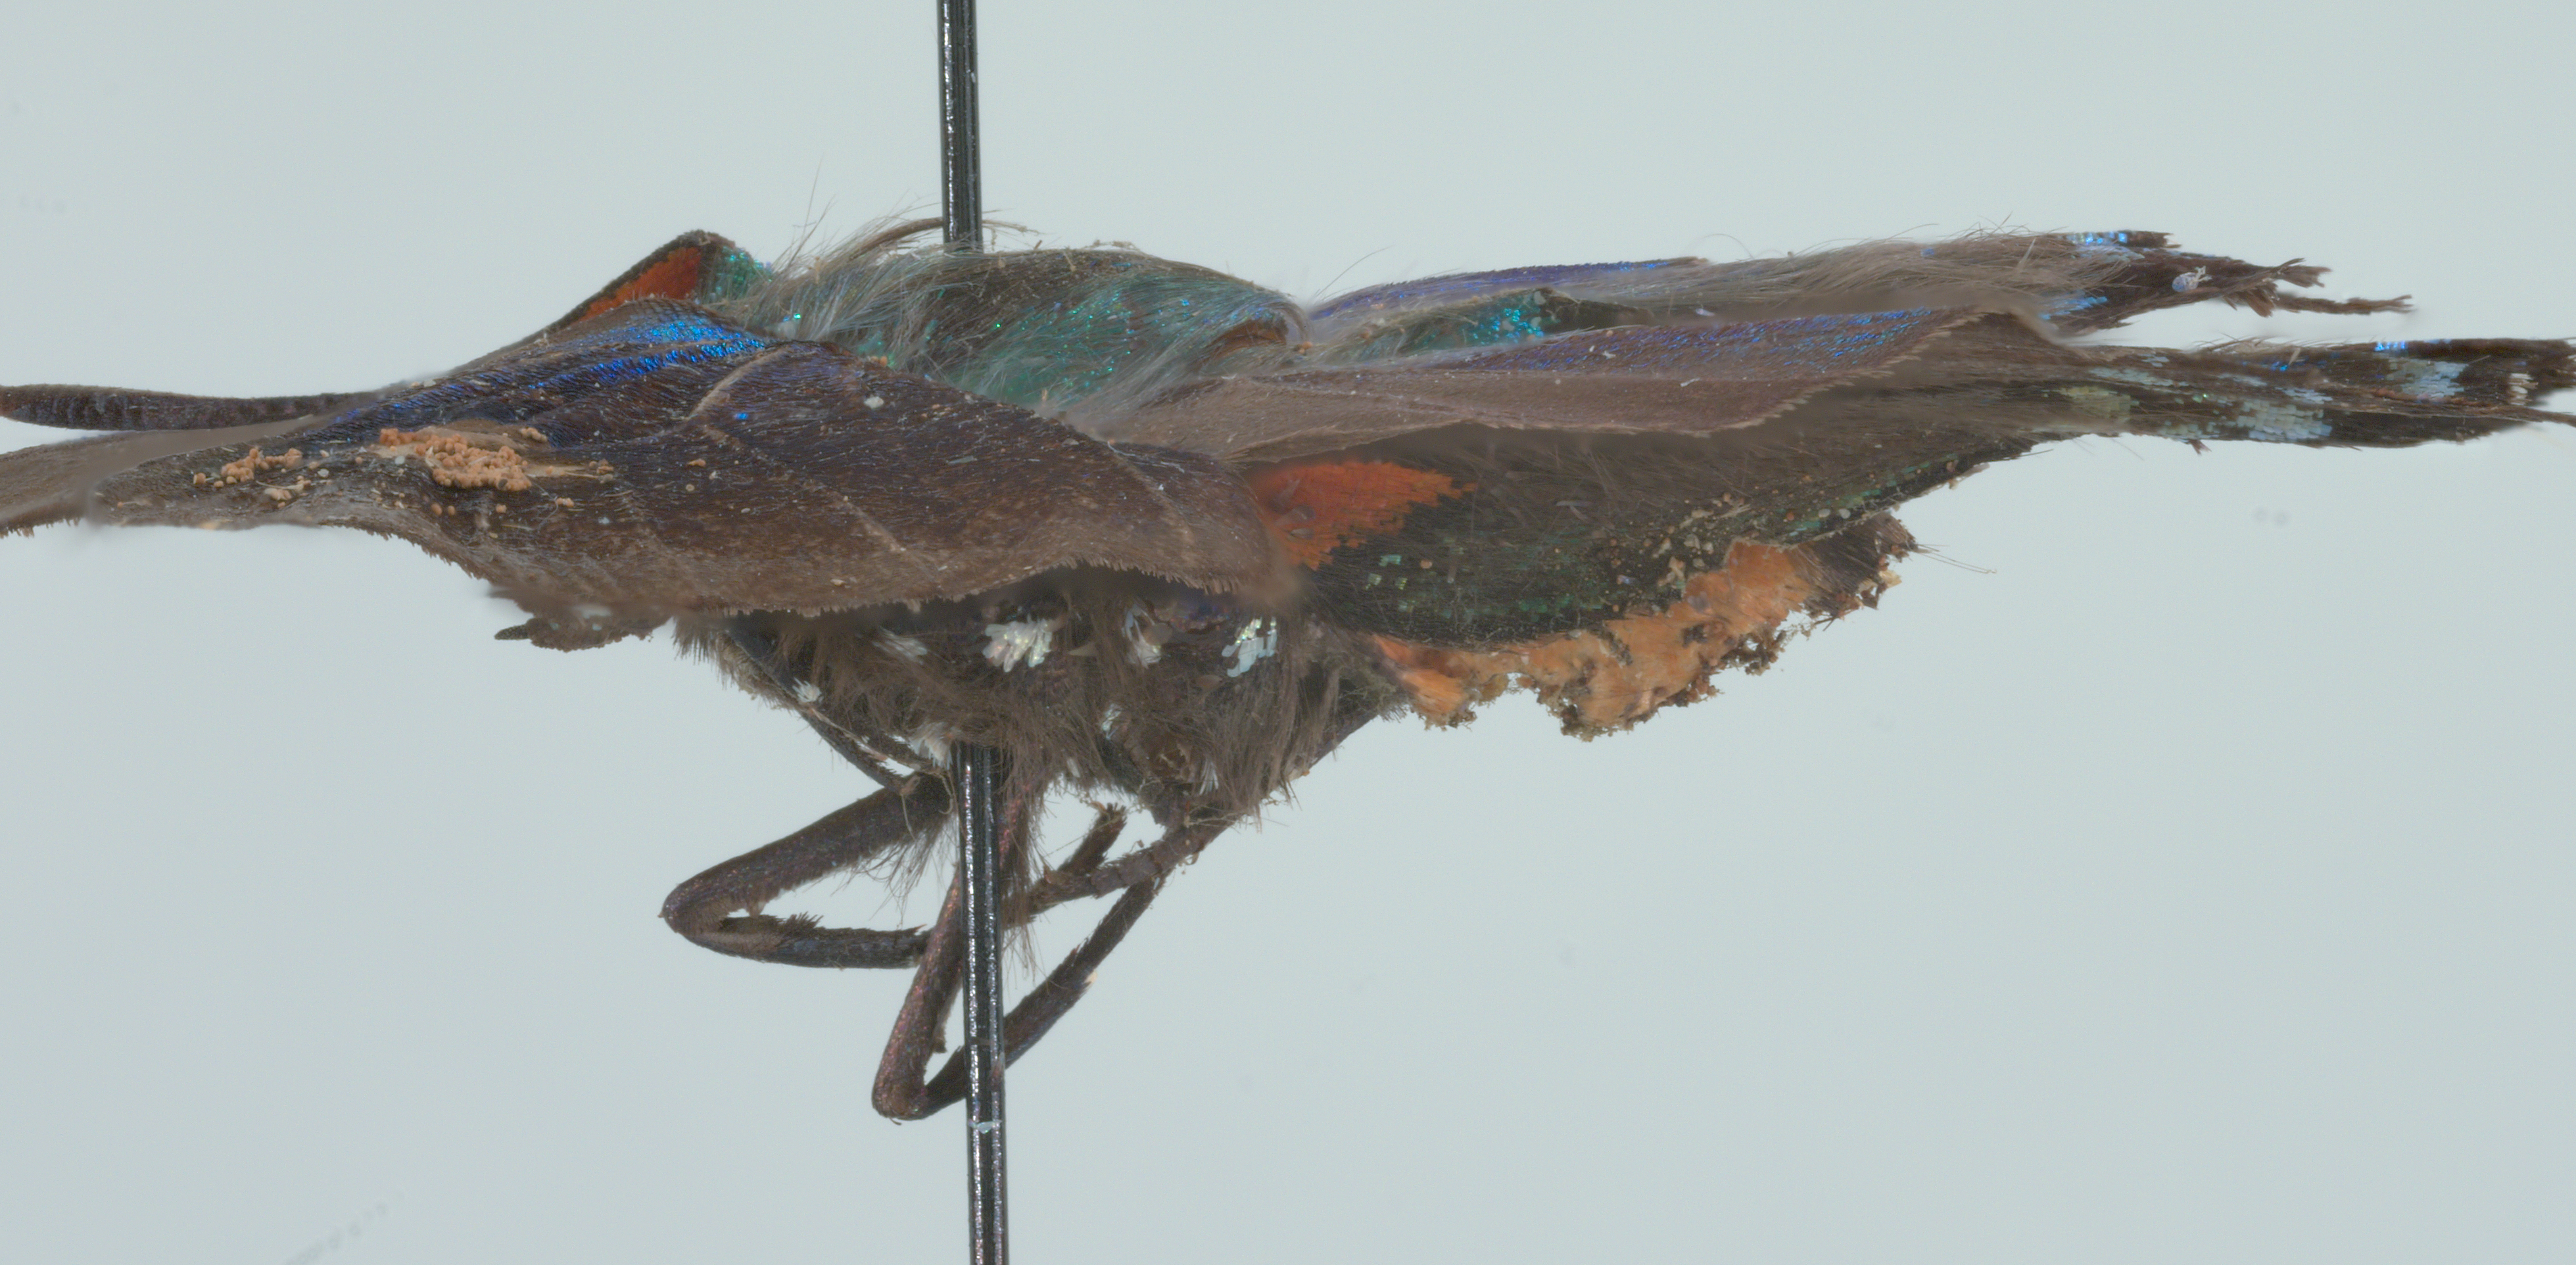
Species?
Atlides halesus (also Dasymutilla occidentalis)
